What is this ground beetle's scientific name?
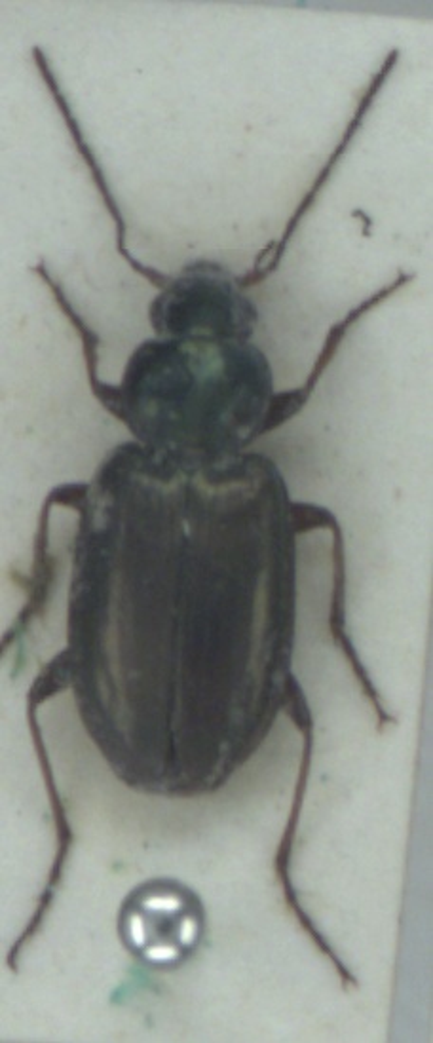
Agonum muelleri
